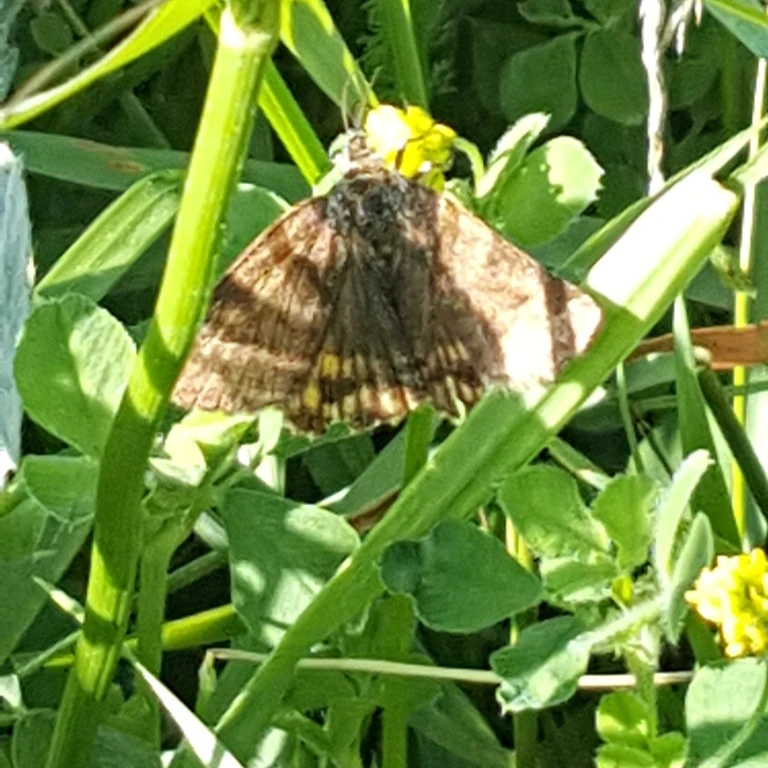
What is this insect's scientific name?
Euclidia glyphica
